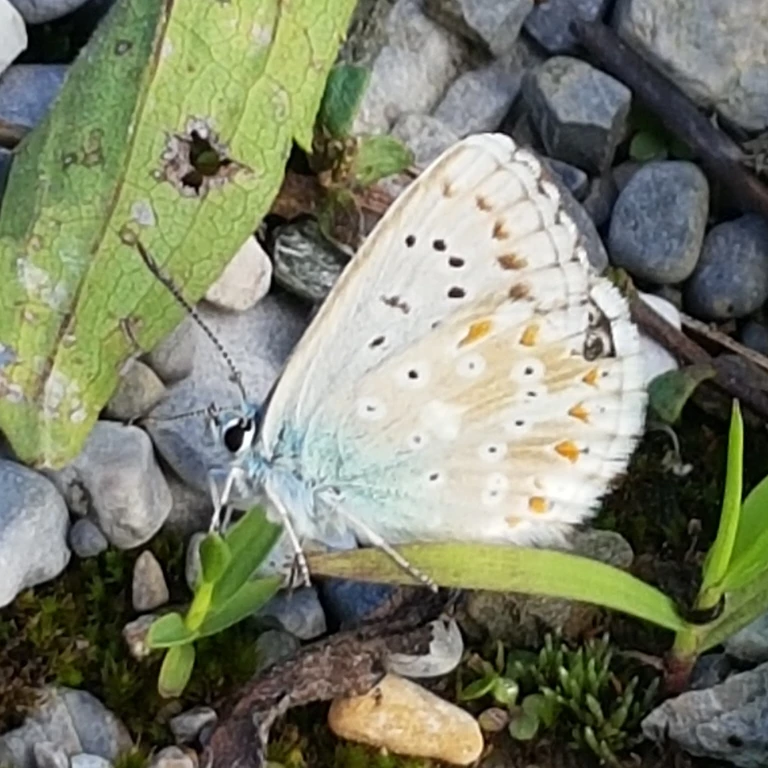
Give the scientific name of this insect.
Lysandra coridon
